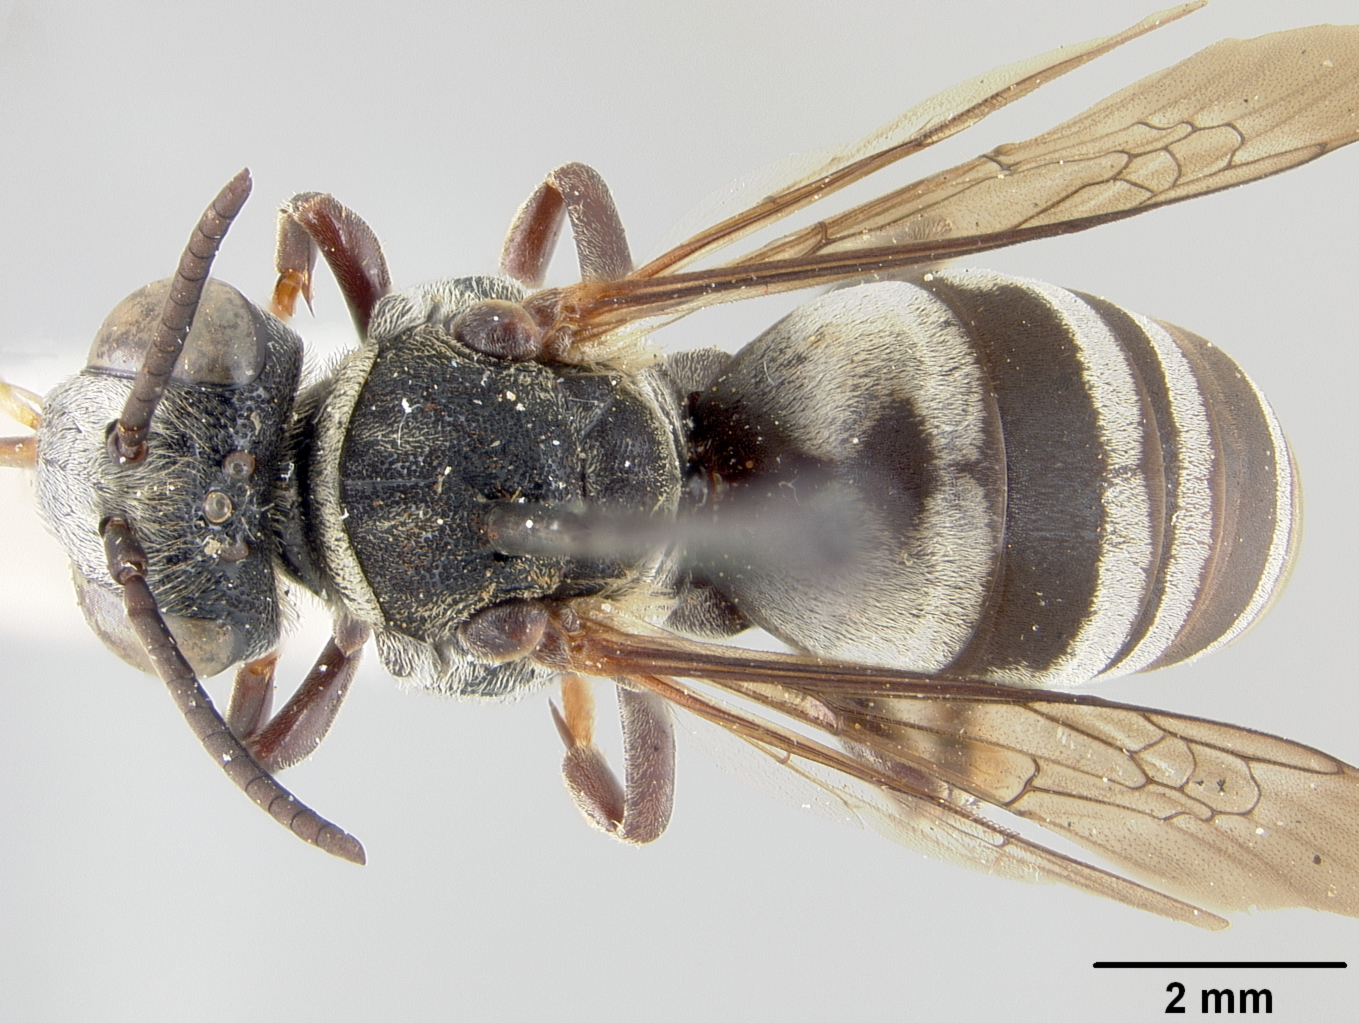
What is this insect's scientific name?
Triepeolus sublunatus
